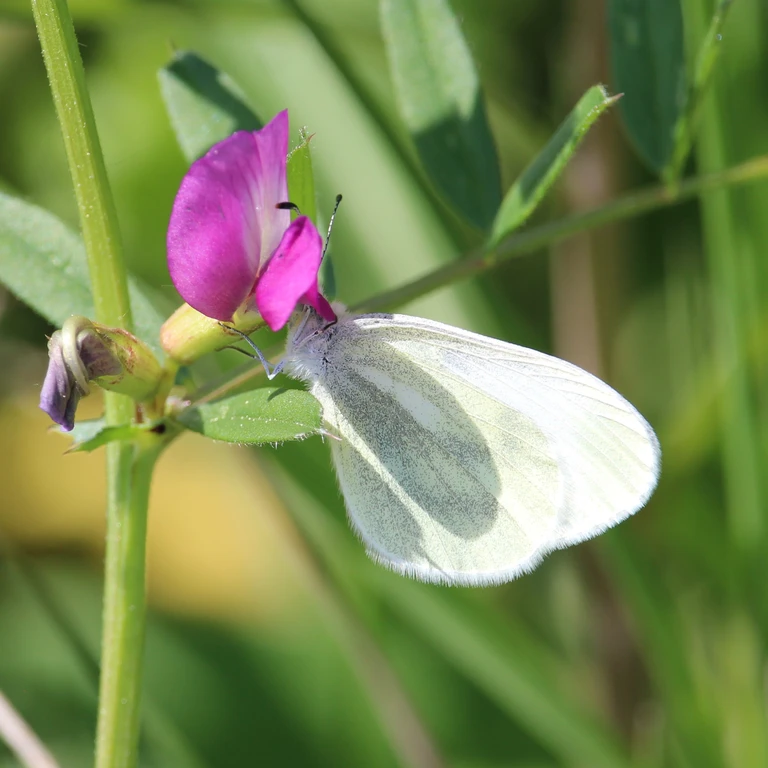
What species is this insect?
Leptidea sinapis/juvernica
